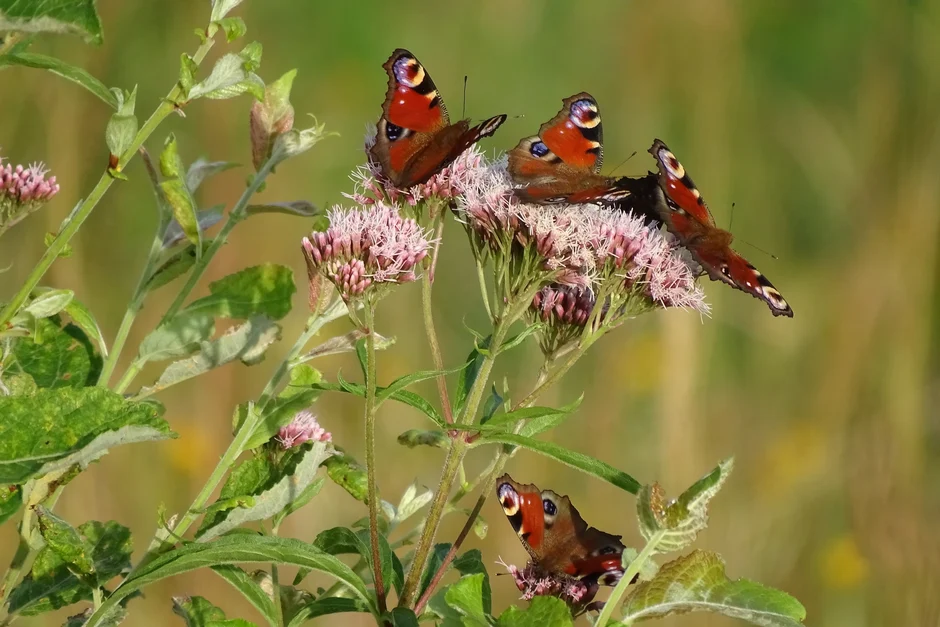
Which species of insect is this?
Aglais io
